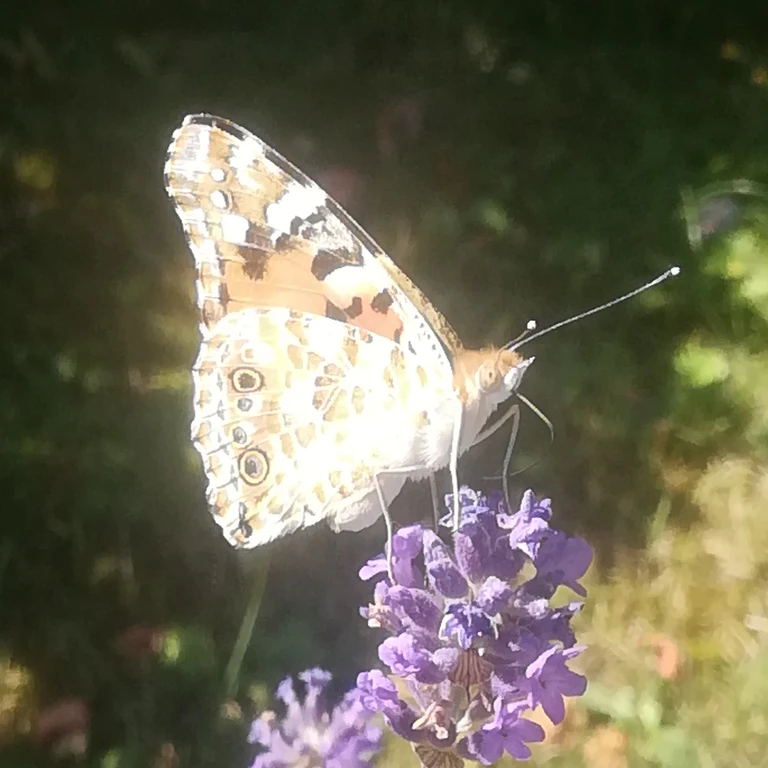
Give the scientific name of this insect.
Vanessa cardui
